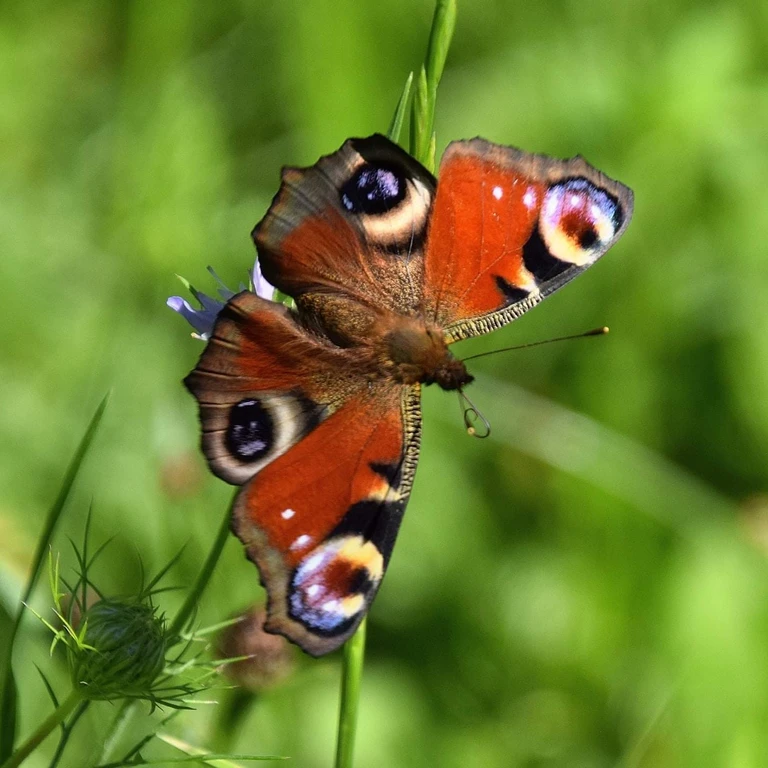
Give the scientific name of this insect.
Aglais io
